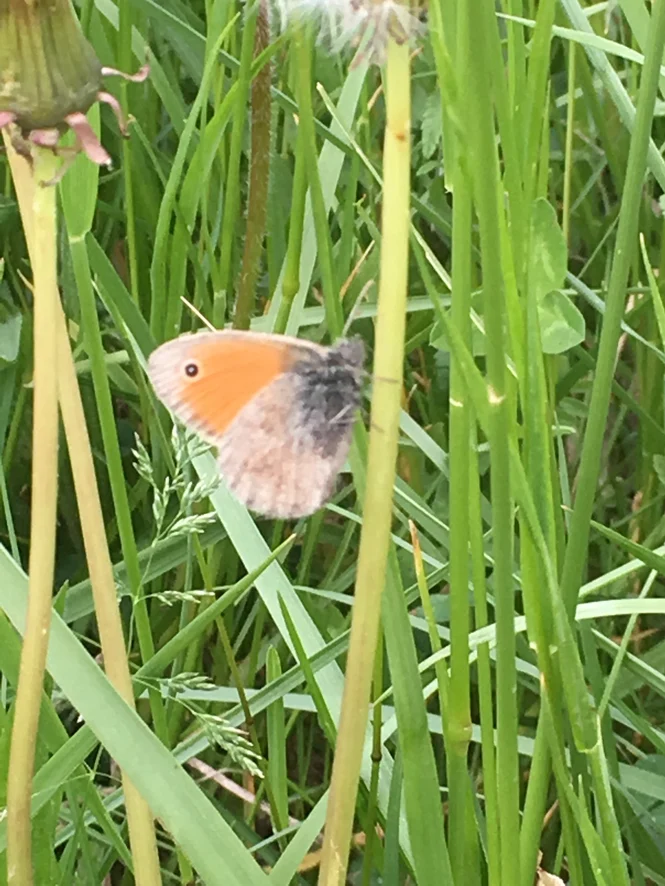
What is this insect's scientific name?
Coenonympha pamphilus
